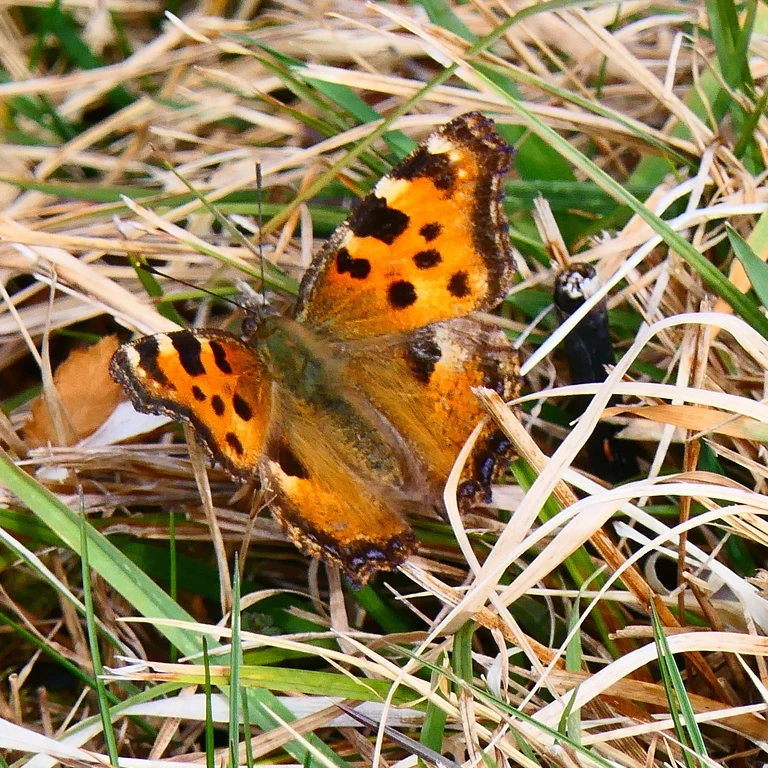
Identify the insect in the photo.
Nymphalis polychloros
